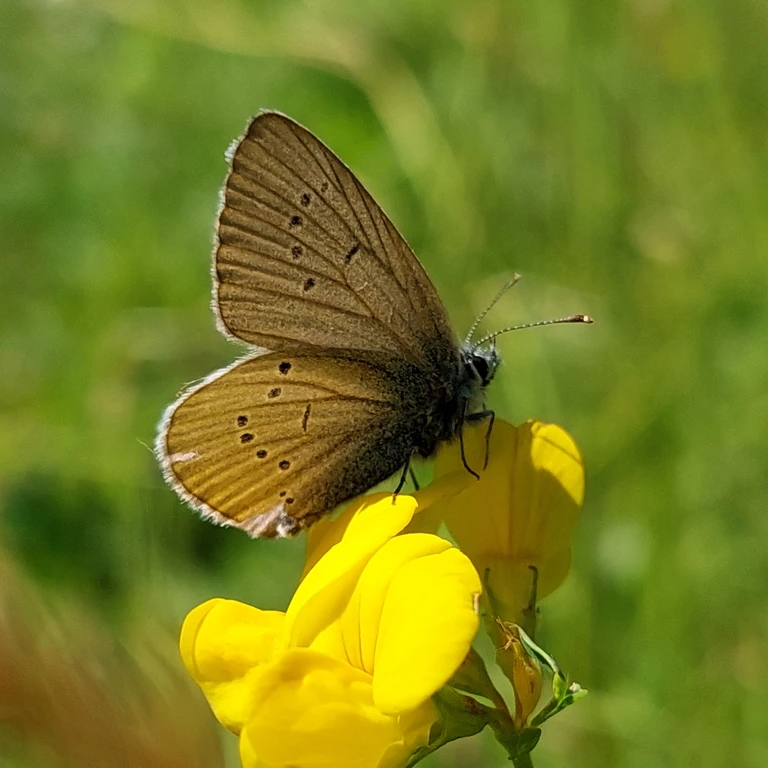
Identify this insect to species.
Cyaniris semiargus
